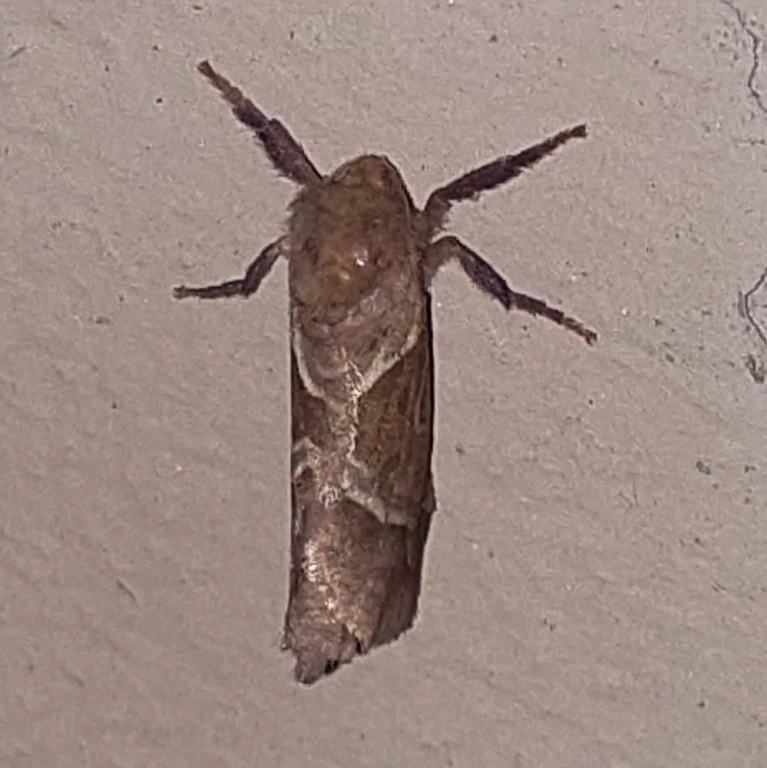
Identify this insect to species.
Triodia sylvina
